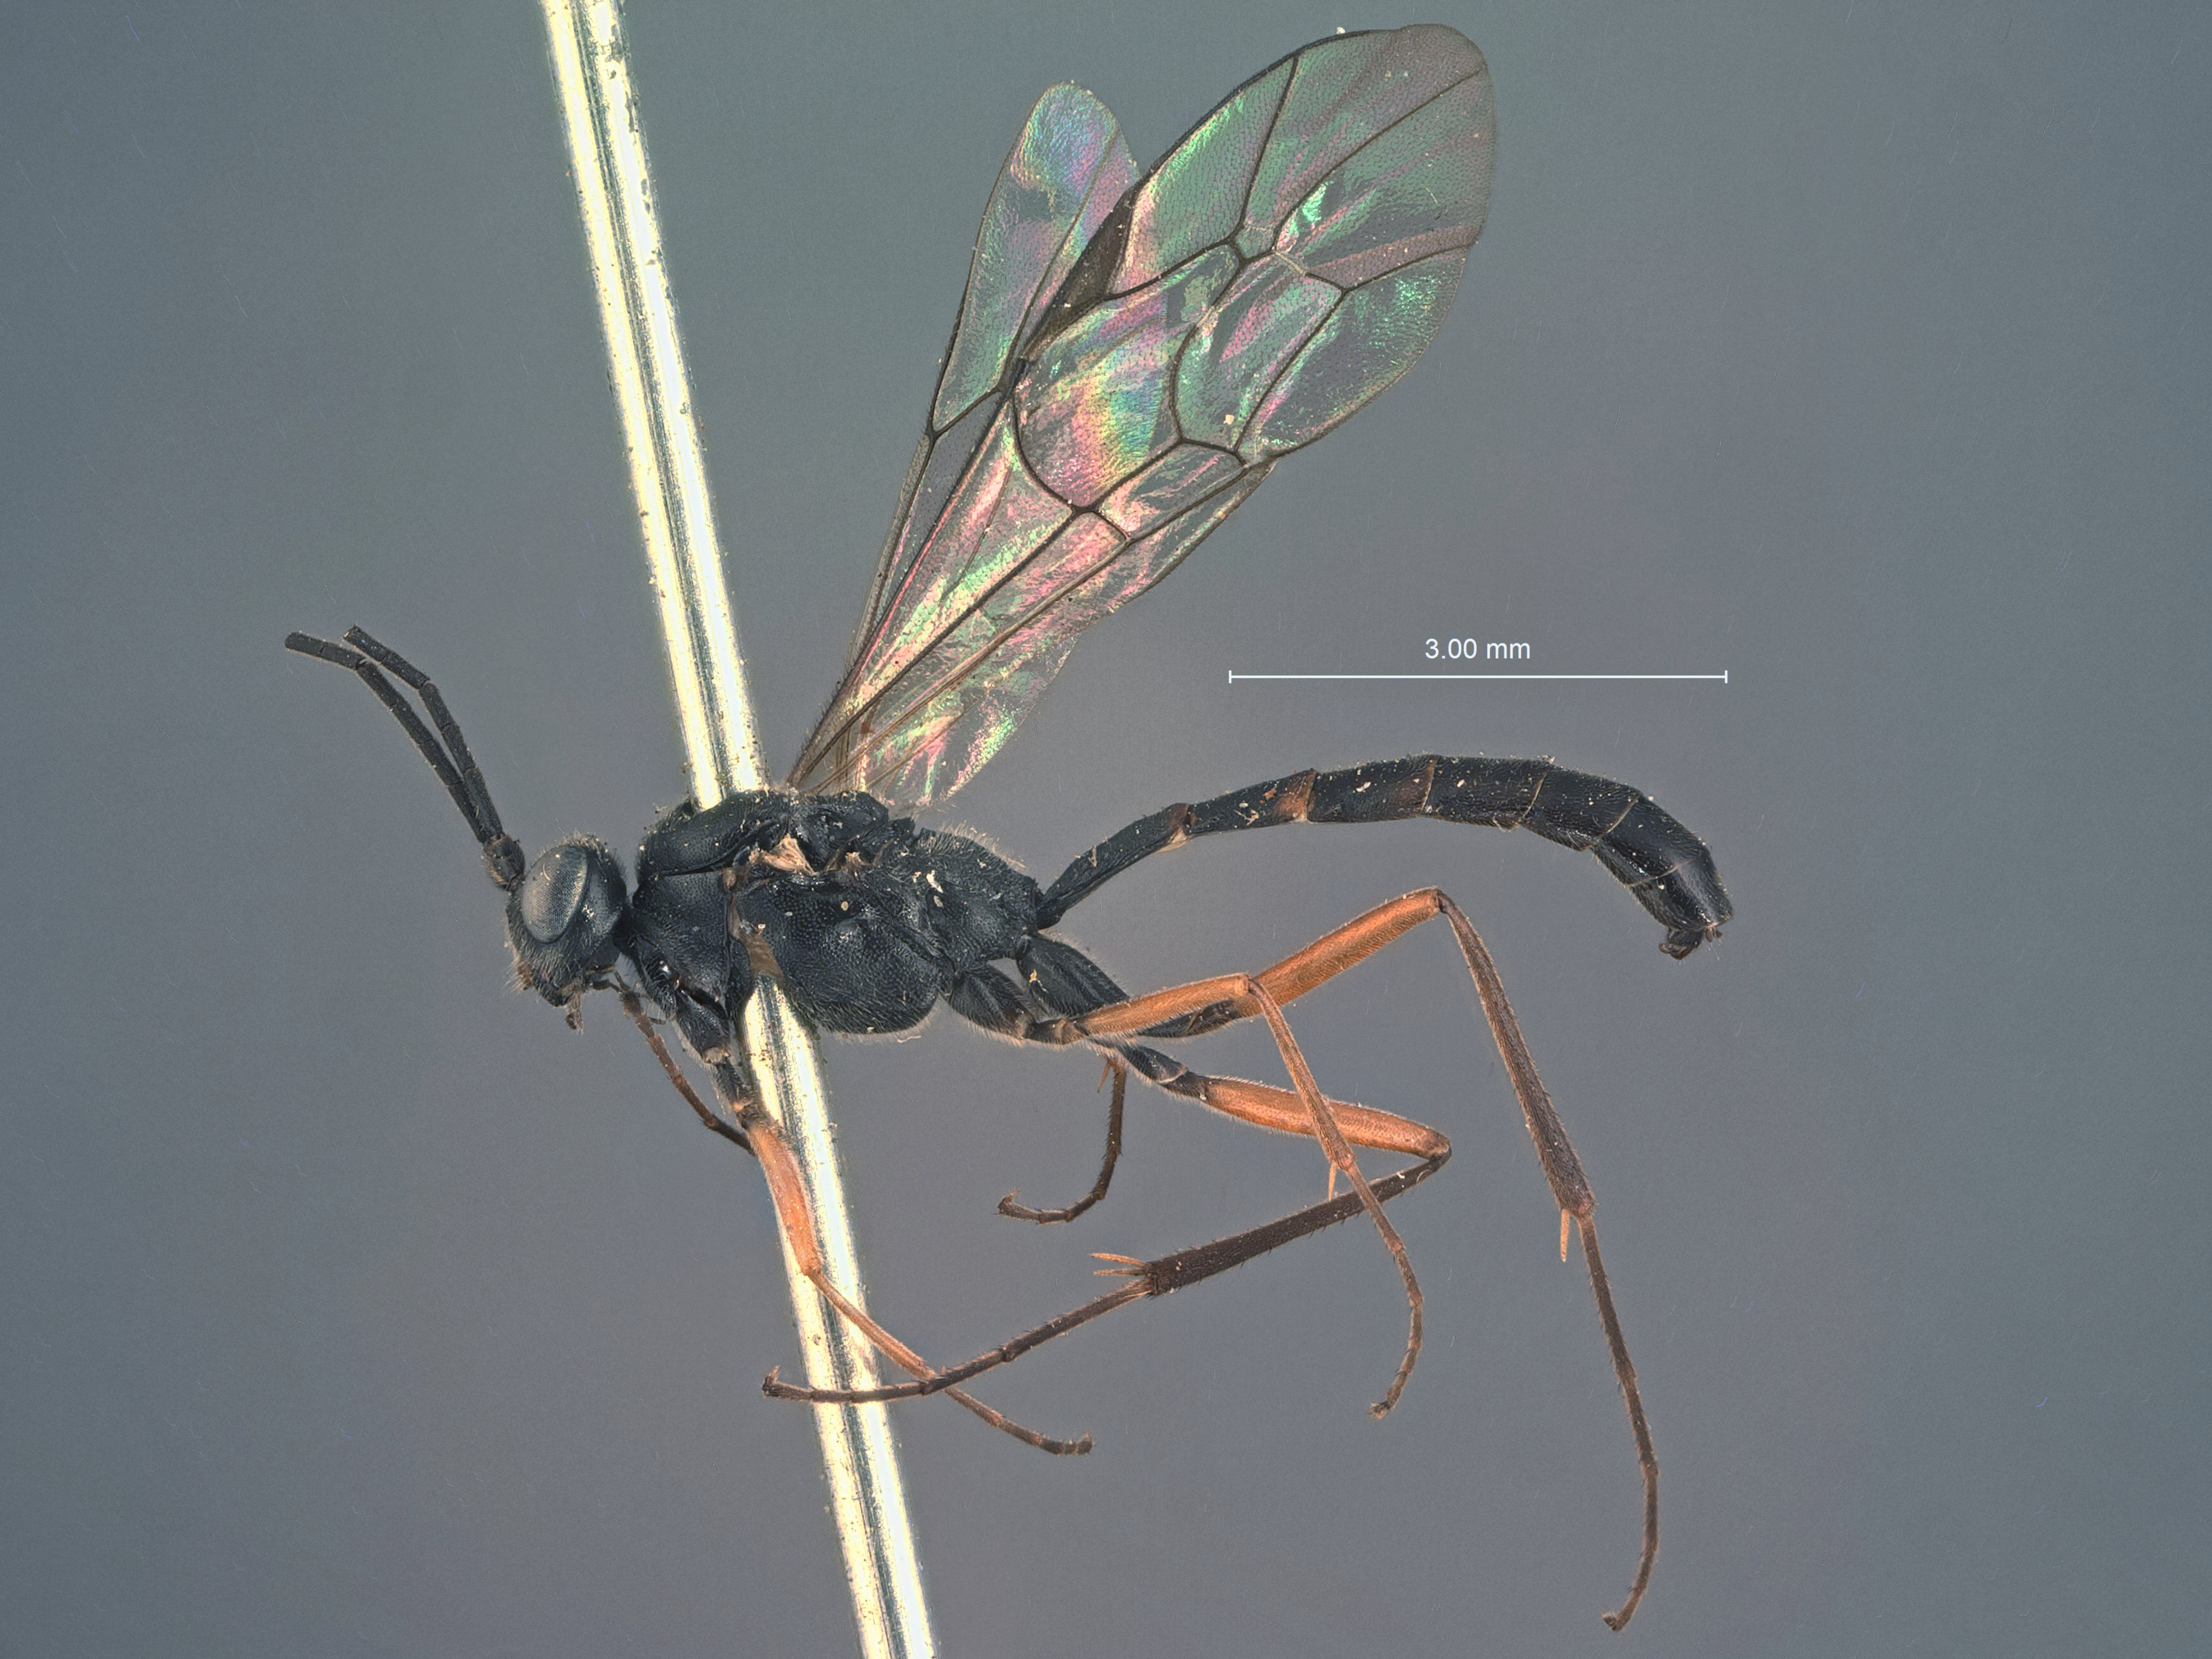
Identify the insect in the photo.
Trevoria yakutatensis
